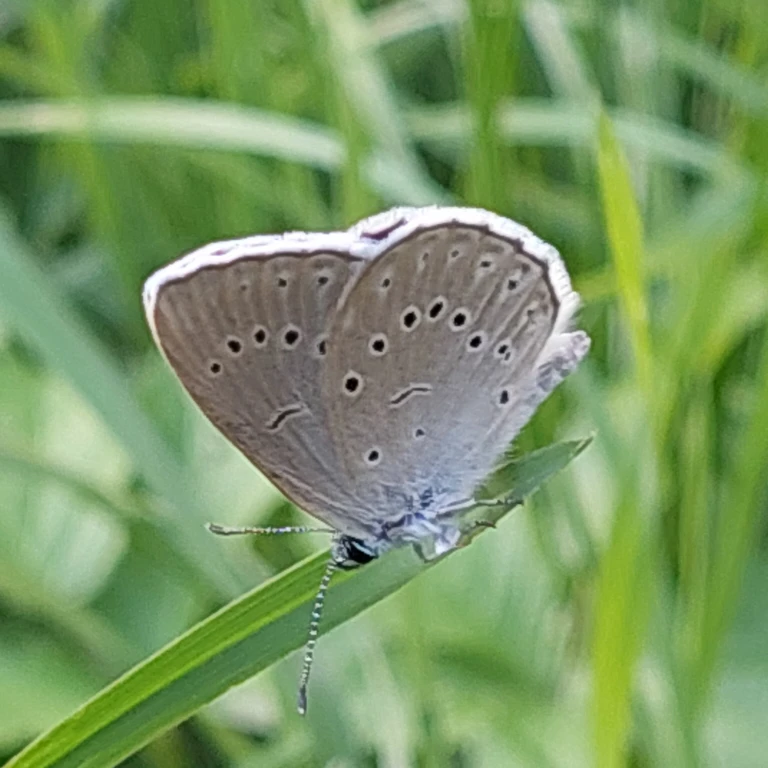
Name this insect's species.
Phengaris teleius
